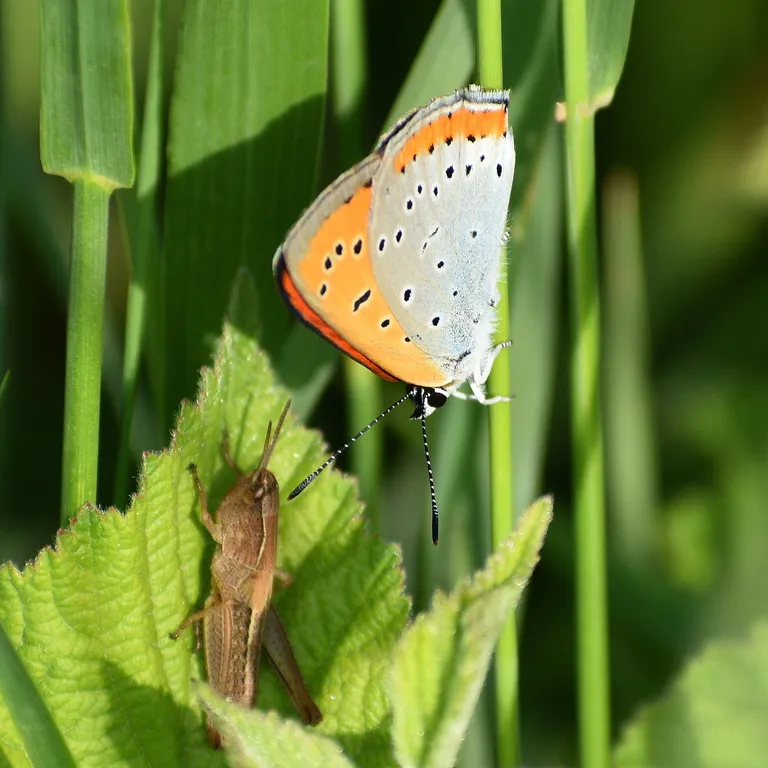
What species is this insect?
Lycaena dispar
